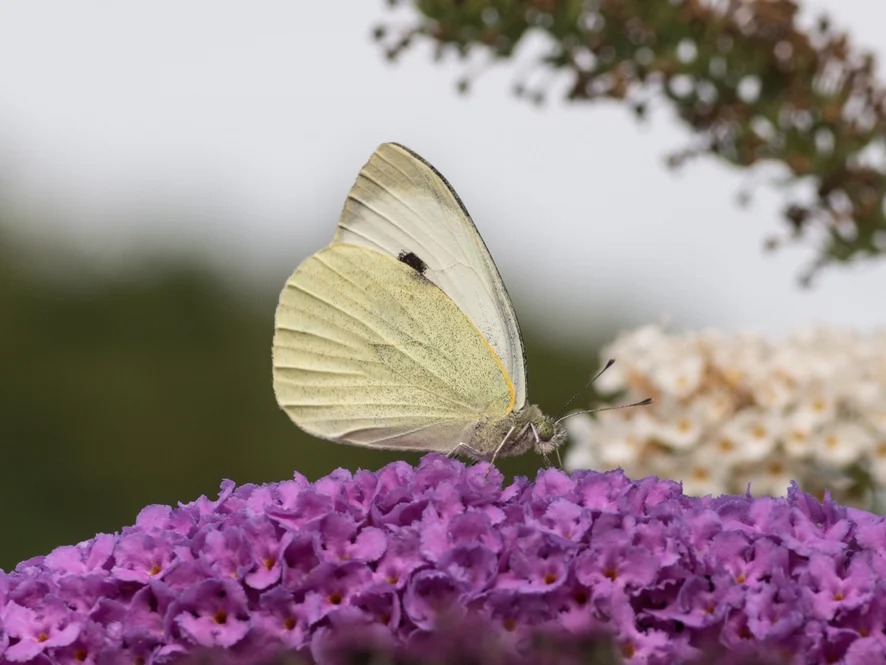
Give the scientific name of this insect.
Pieris brassicae
